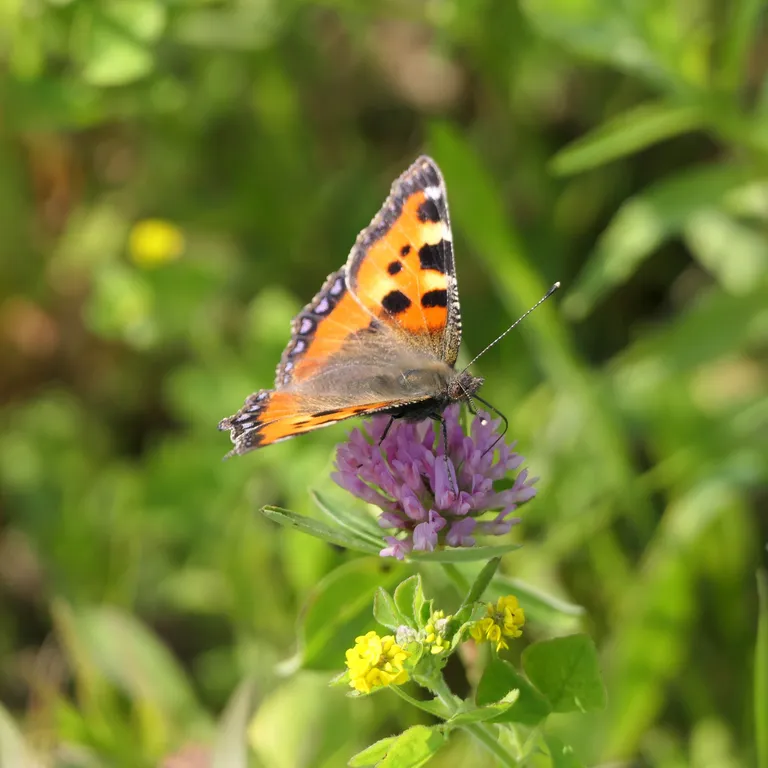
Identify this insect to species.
Aglais urticae
